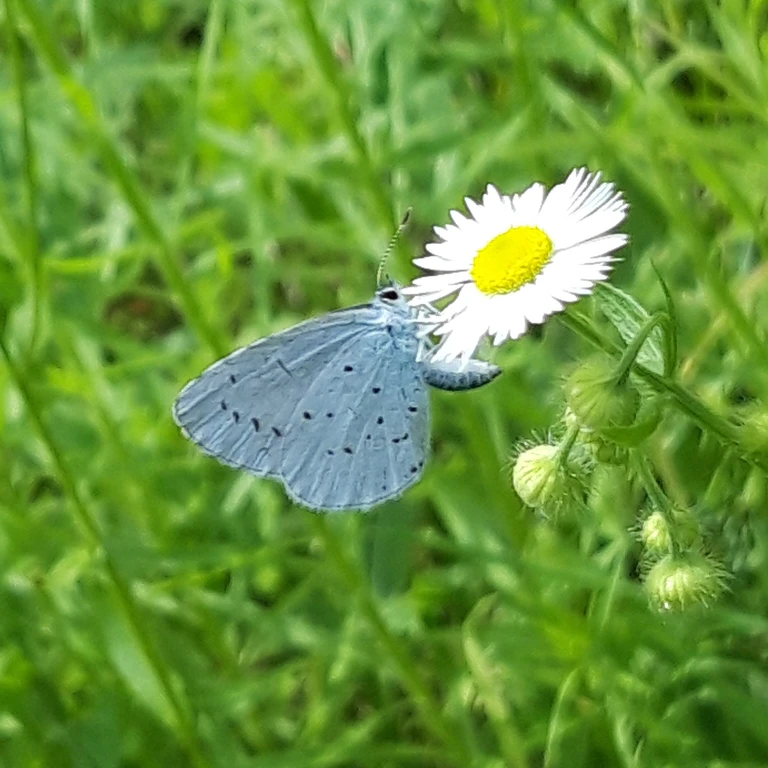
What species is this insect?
Celastrina argiolus
